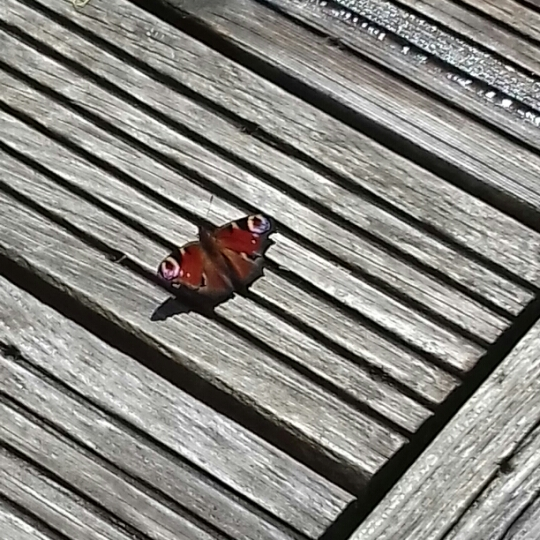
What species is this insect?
Aglais io
